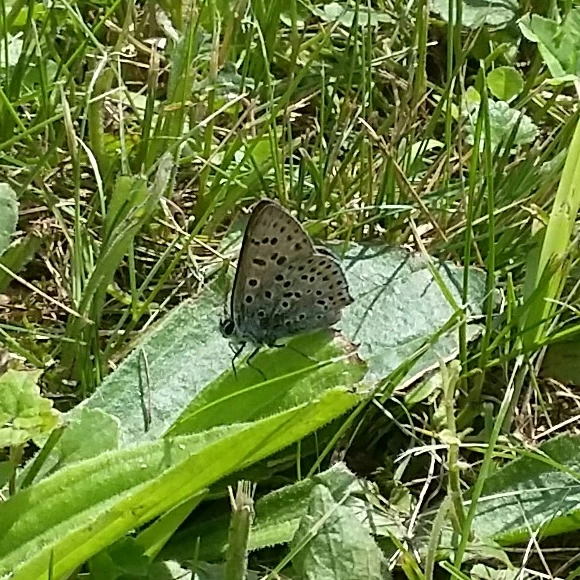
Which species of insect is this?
Lycaena tityrus (also Loweia tityrus)
